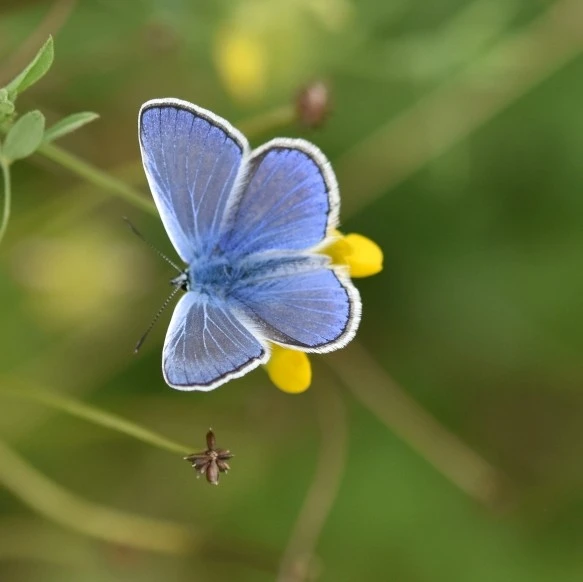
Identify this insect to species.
Polyommatus icarus
